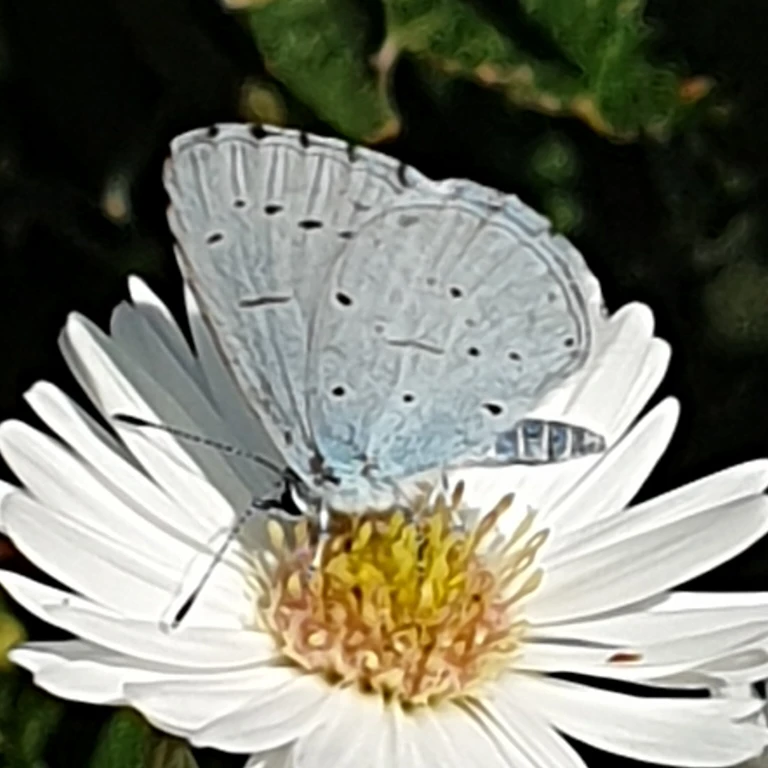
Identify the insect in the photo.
Celastrina argiolus
